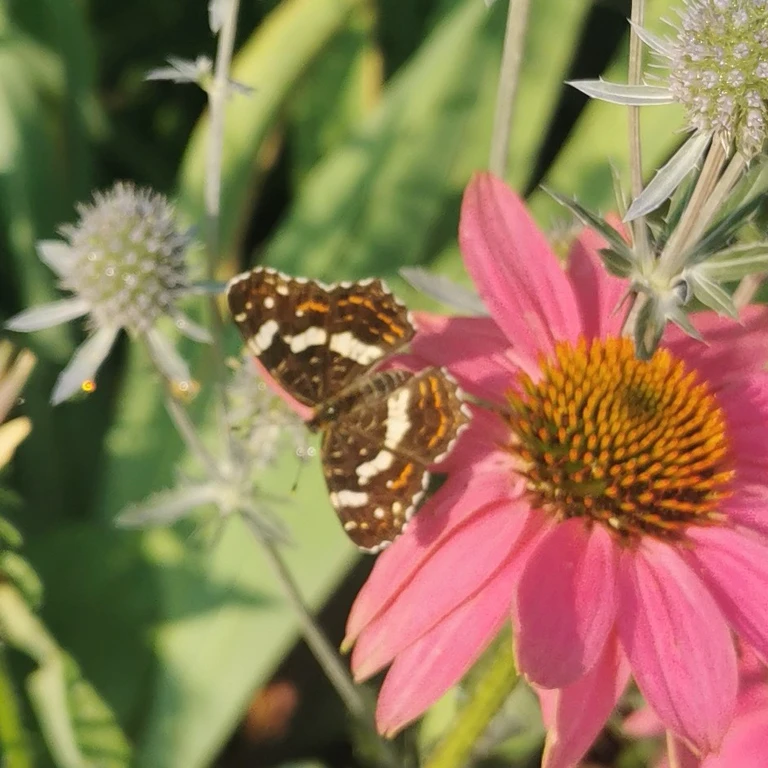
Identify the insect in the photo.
Araschnia levana
